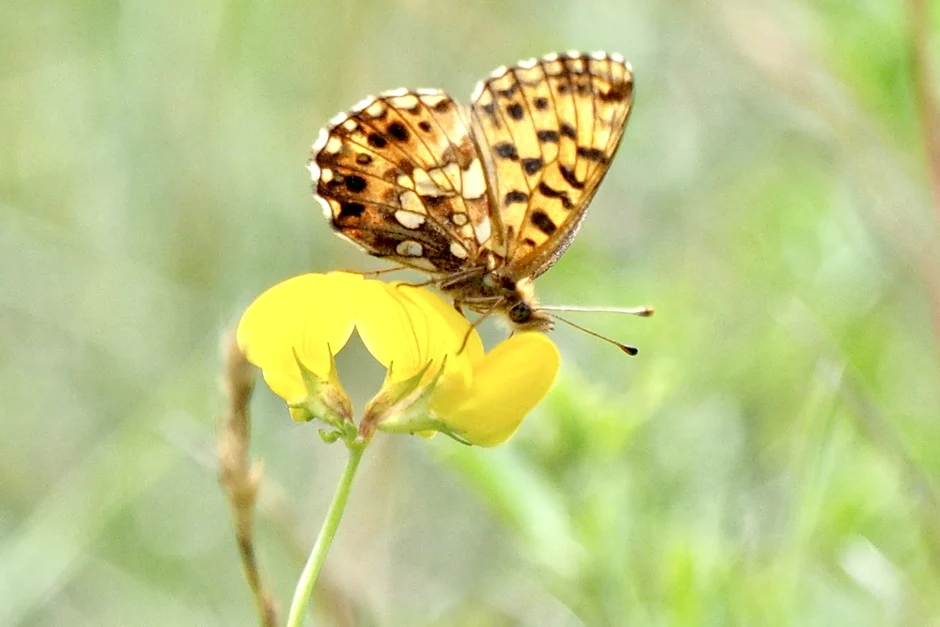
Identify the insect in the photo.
Boloria dia
